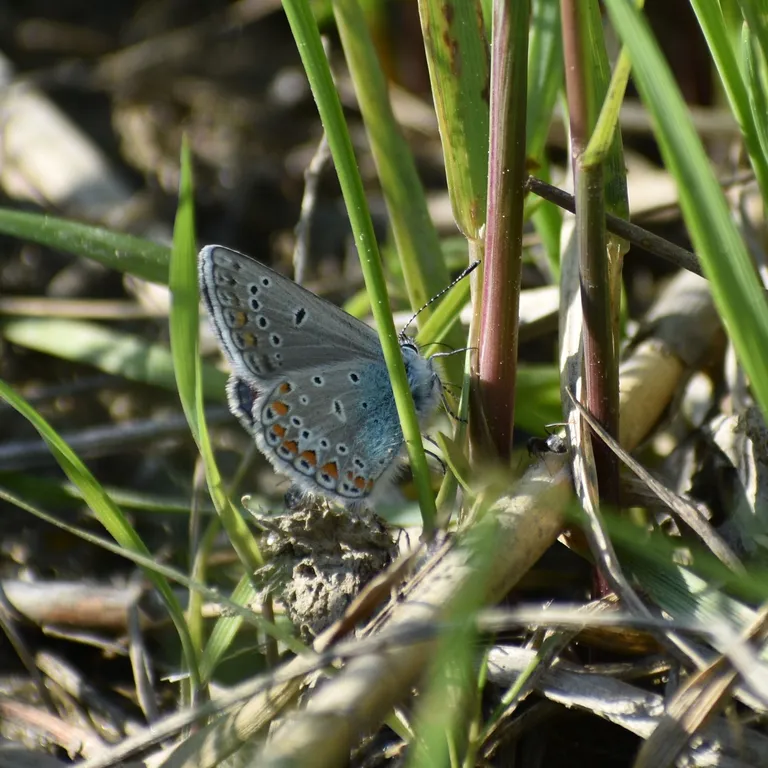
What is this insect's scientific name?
Polyommatus thersites
